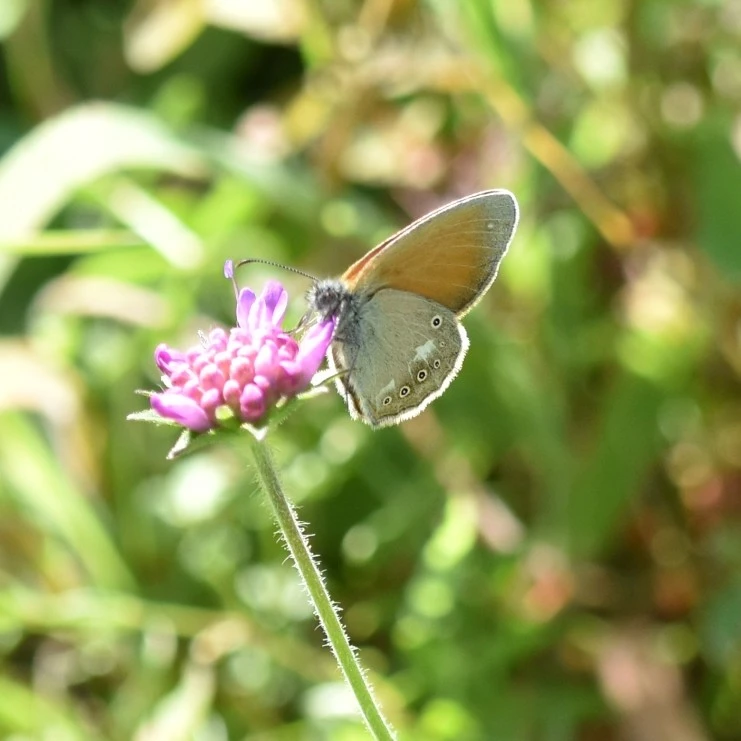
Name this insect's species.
Coenonympha glycerion (also Coenonympha iphis)
